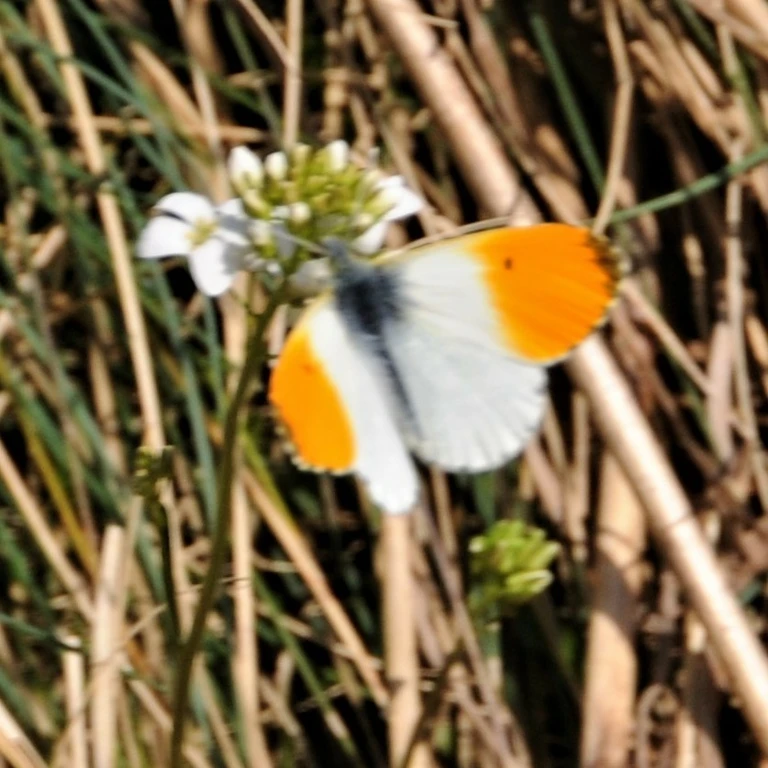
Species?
Anthocharis cardamines
